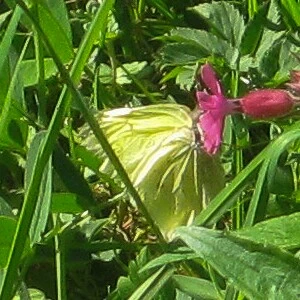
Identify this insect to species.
Gonepteryx rhamni
